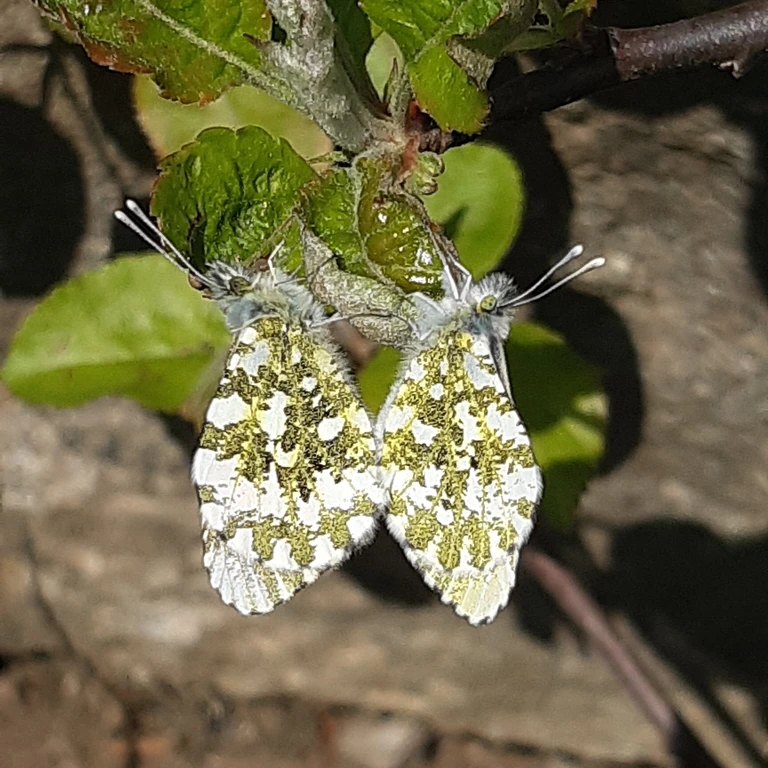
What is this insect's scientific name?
Anthocharis cardamines
